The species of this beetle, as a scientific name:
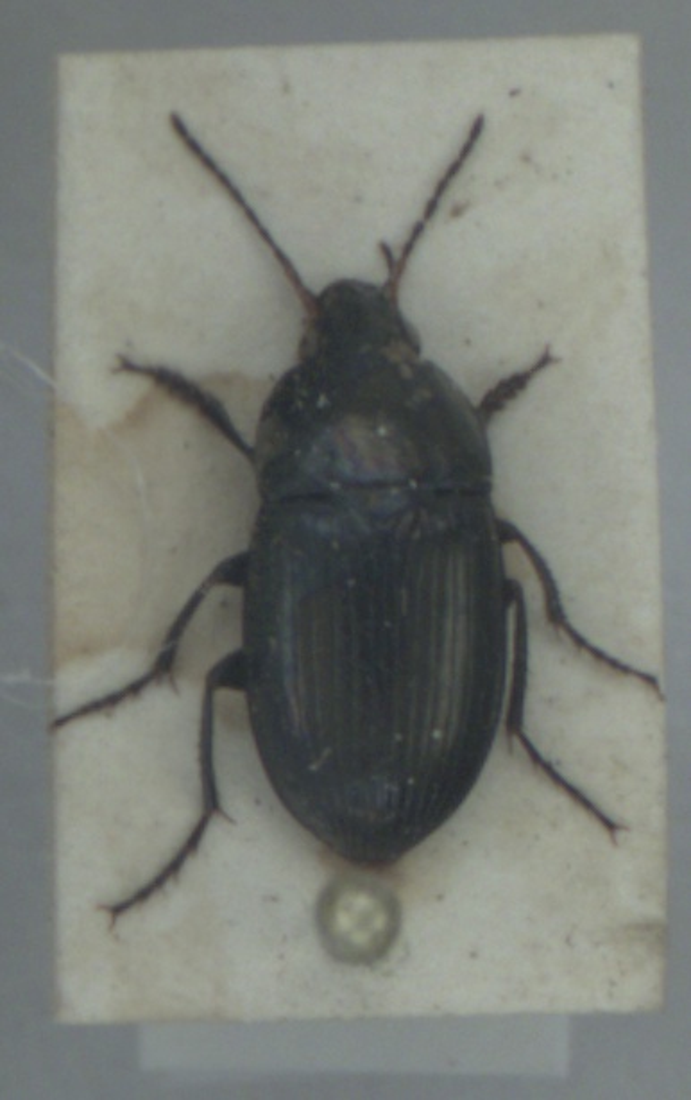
Amara ovata
